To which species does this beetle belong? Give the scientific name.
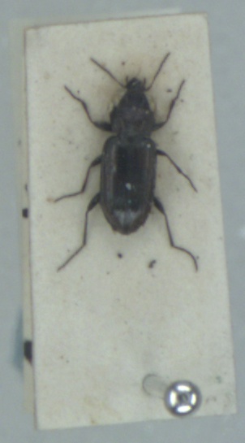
Notiophilus substriatus
